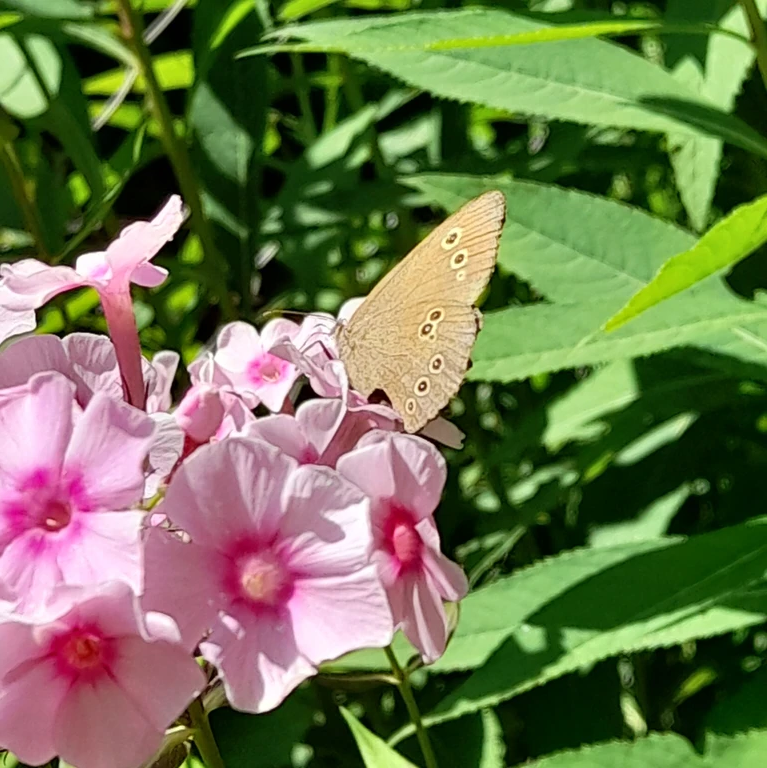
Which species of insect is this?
Aphantopus hyperantus
